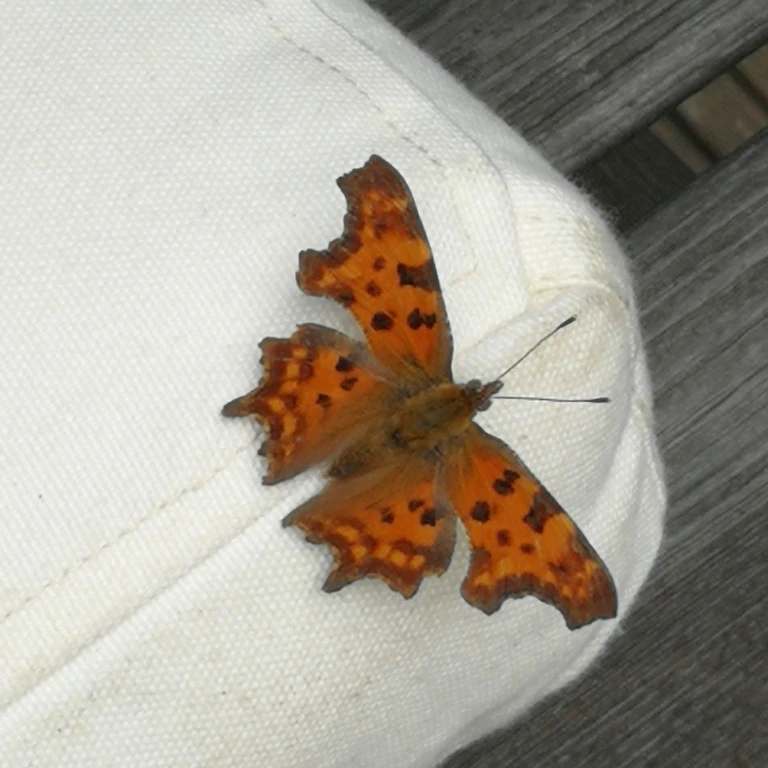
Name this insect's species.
Polygonia c-album
